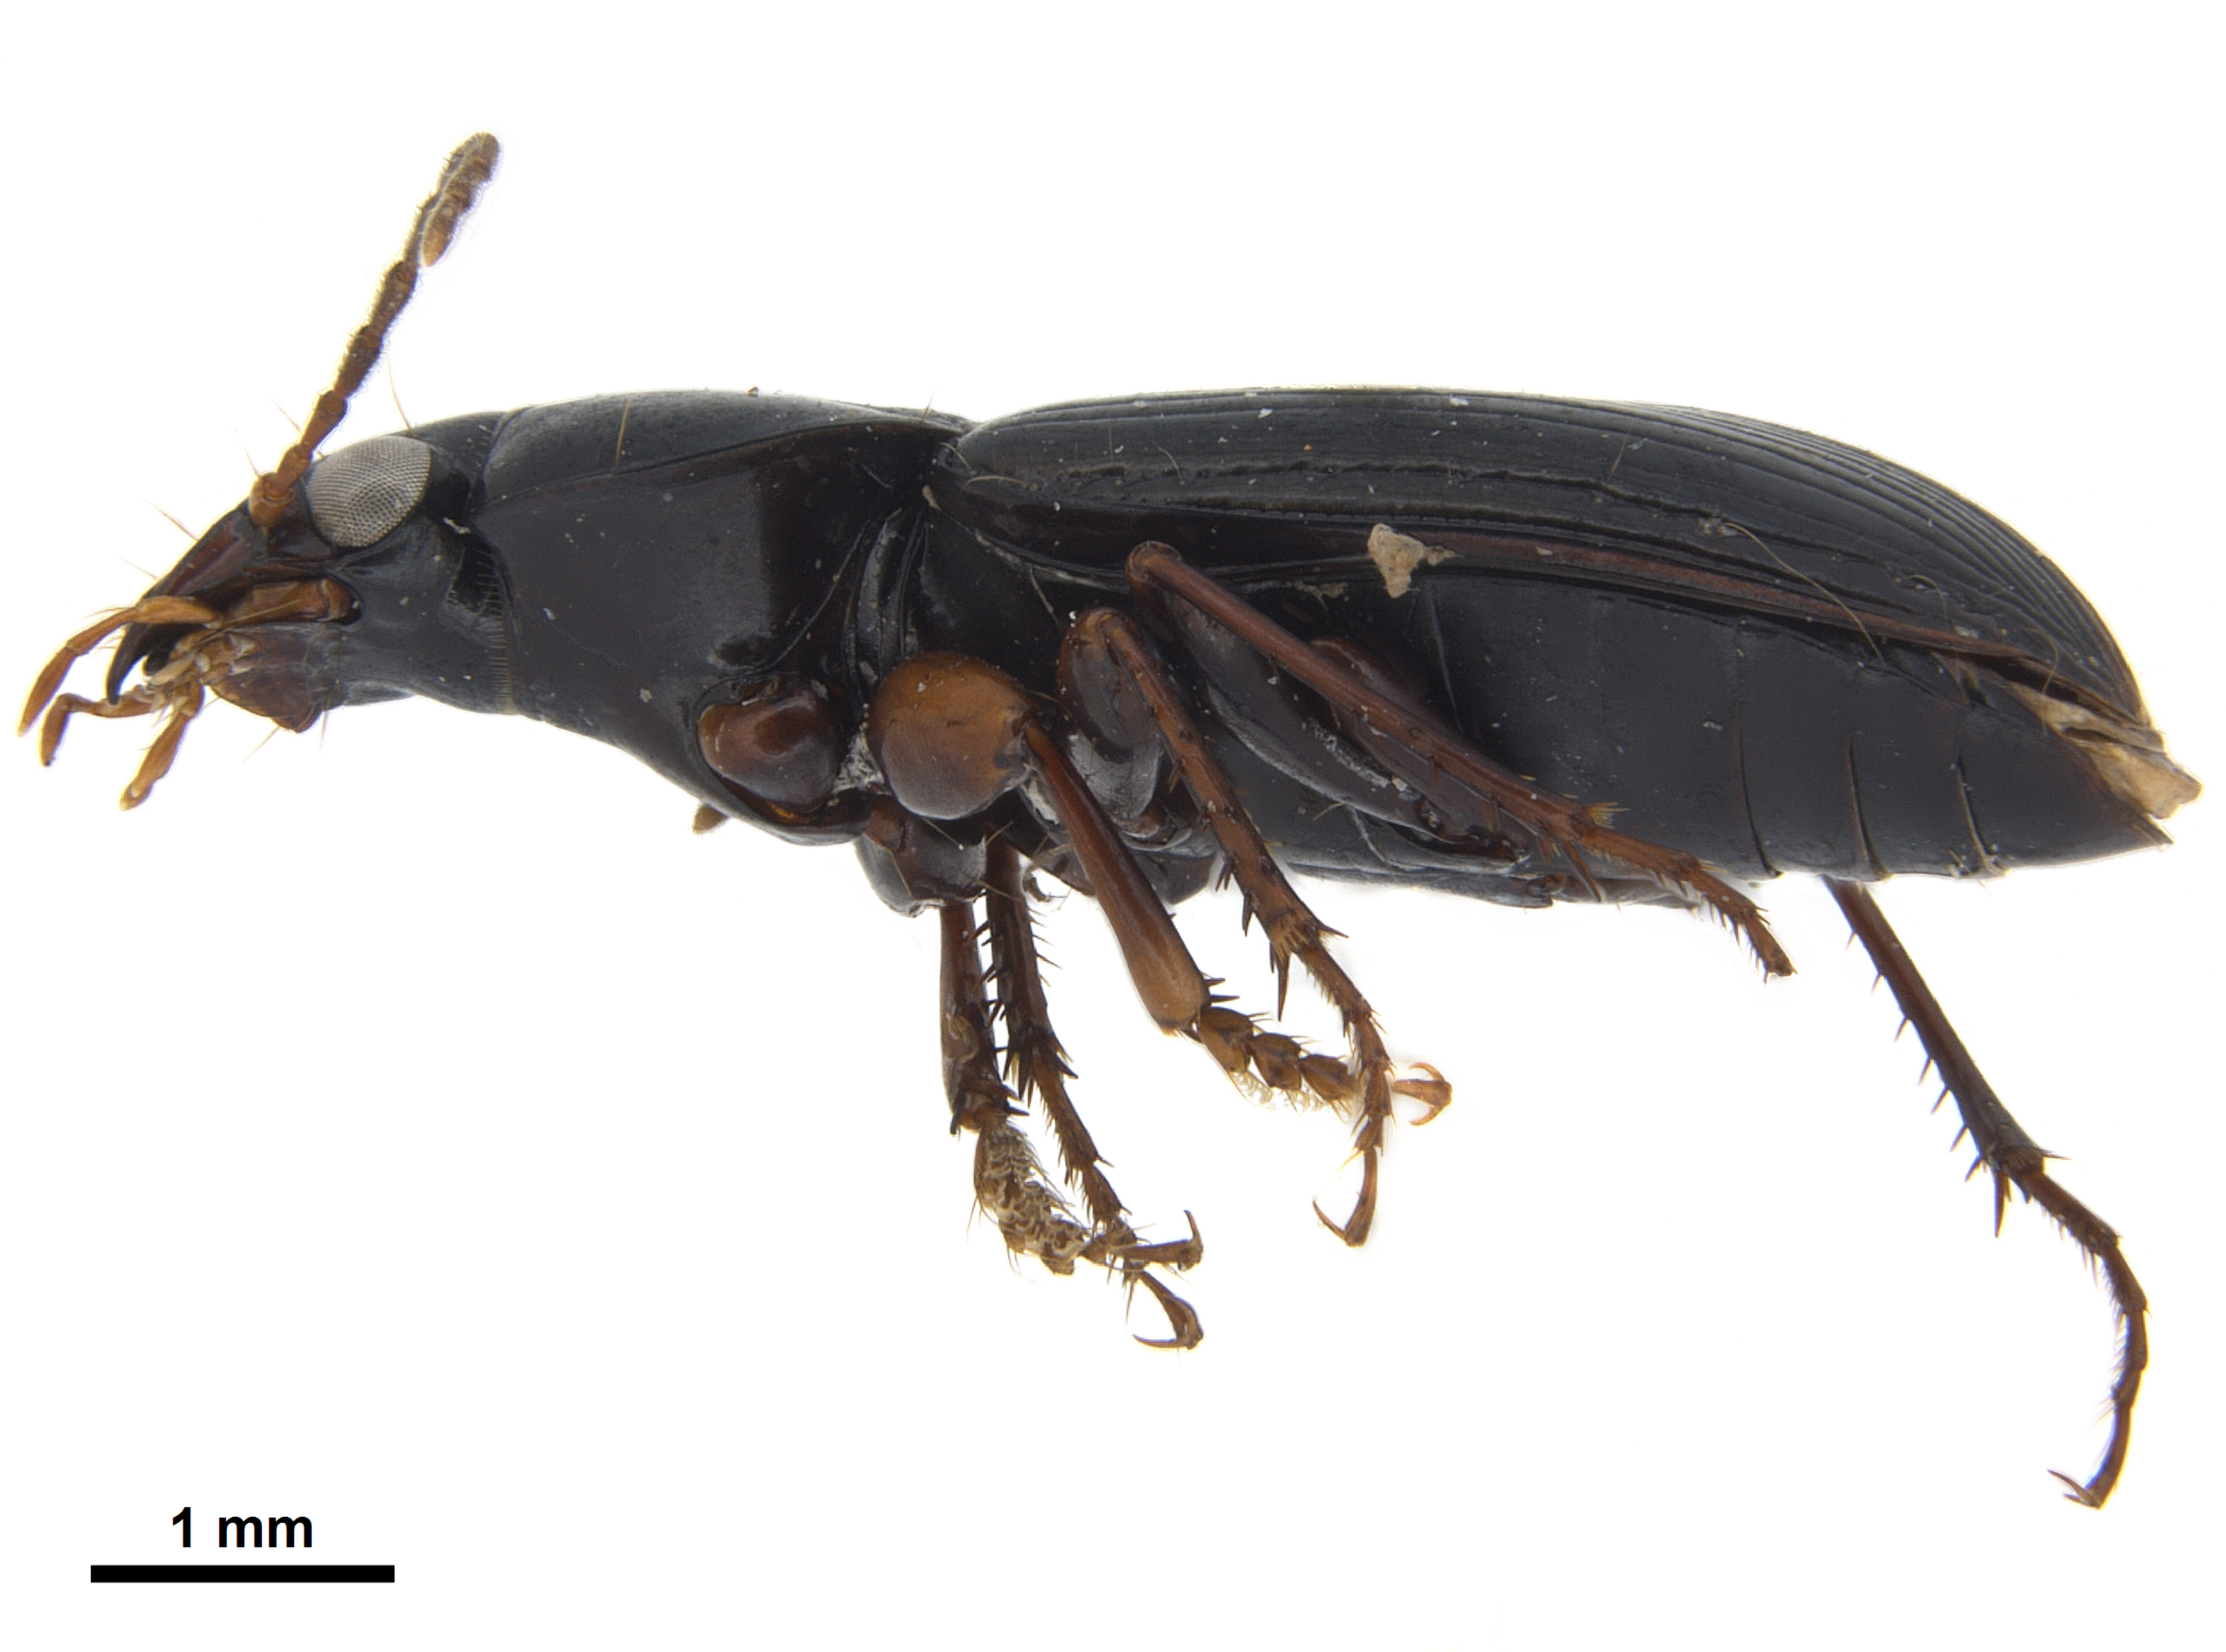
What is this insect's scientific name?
Loxandrus velocipes
